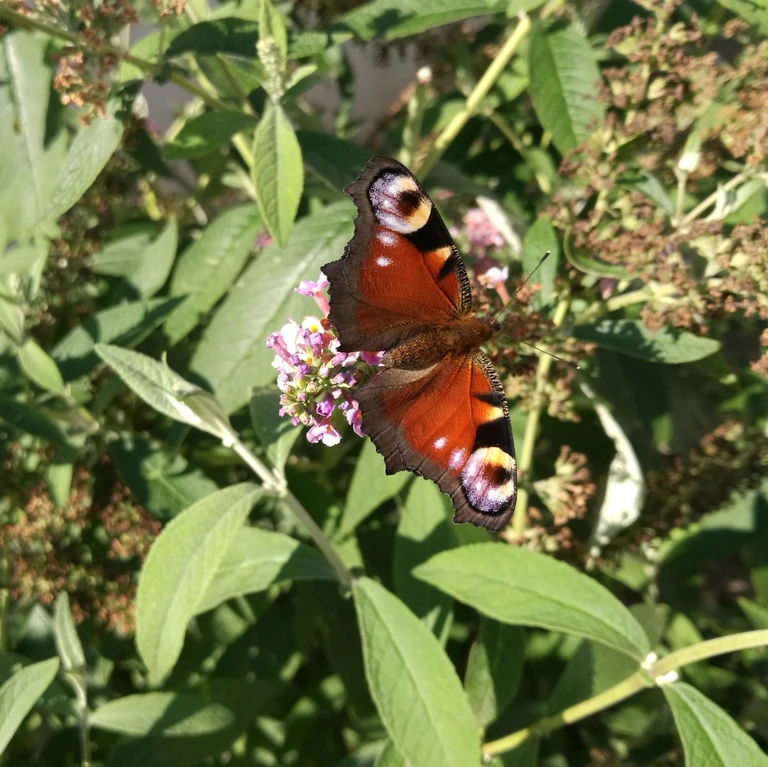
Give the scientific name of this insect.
Aglais io
